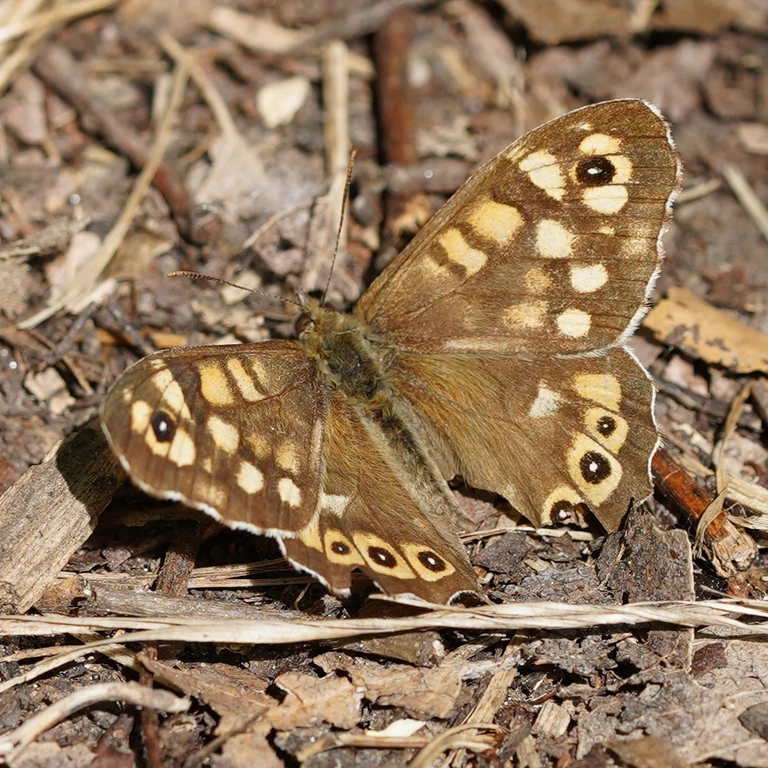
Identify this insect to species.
Pararge aegeria
